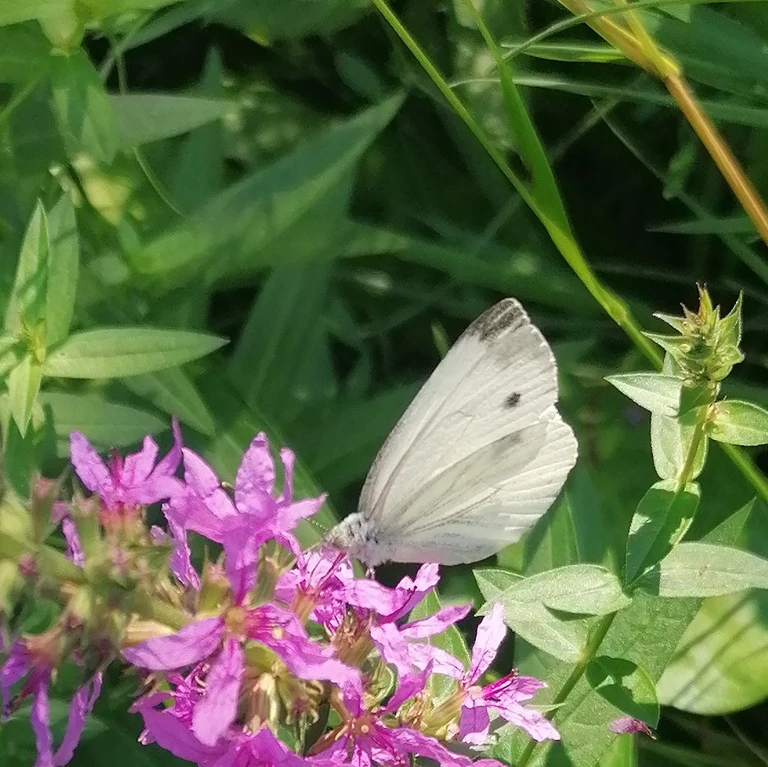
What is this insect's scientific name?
Pieris napi
